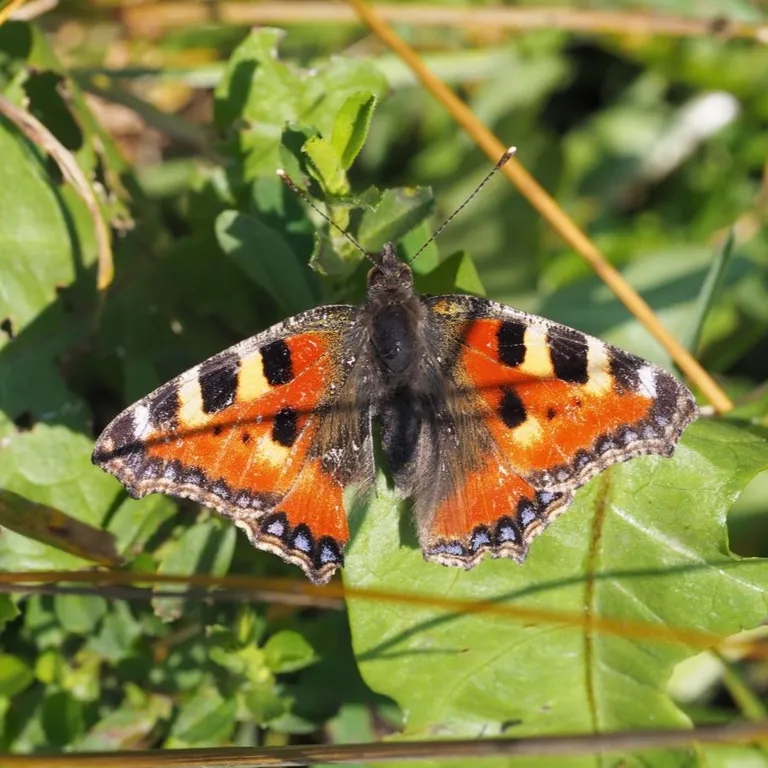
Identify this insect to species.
Aglais urticae
